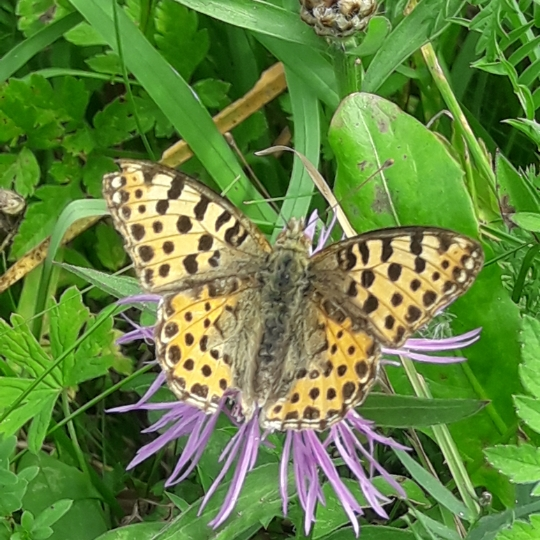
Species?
Issoria lathonia
